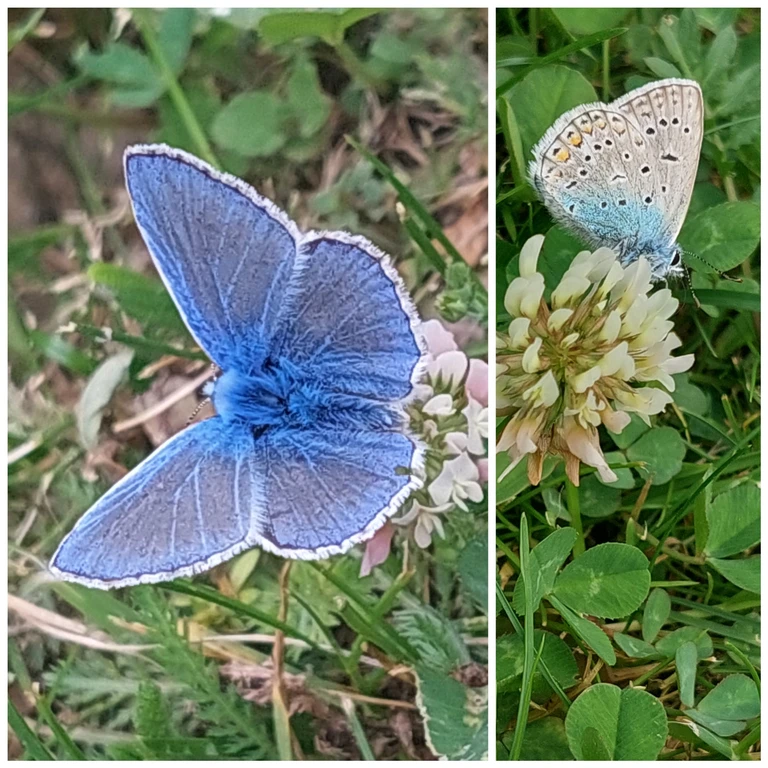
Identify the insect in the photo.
Polyommatus icarus
